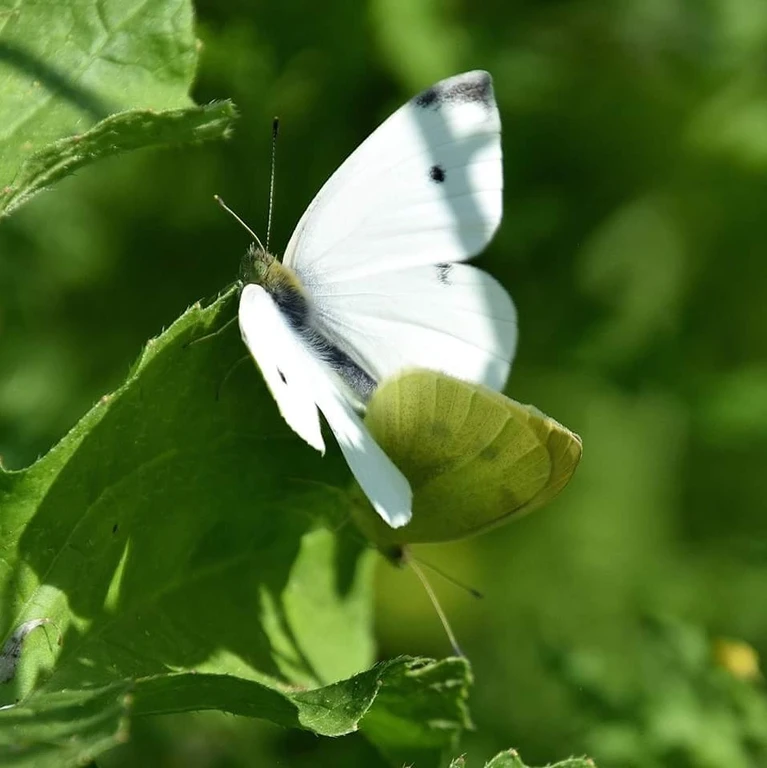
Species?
Pieris rapae
